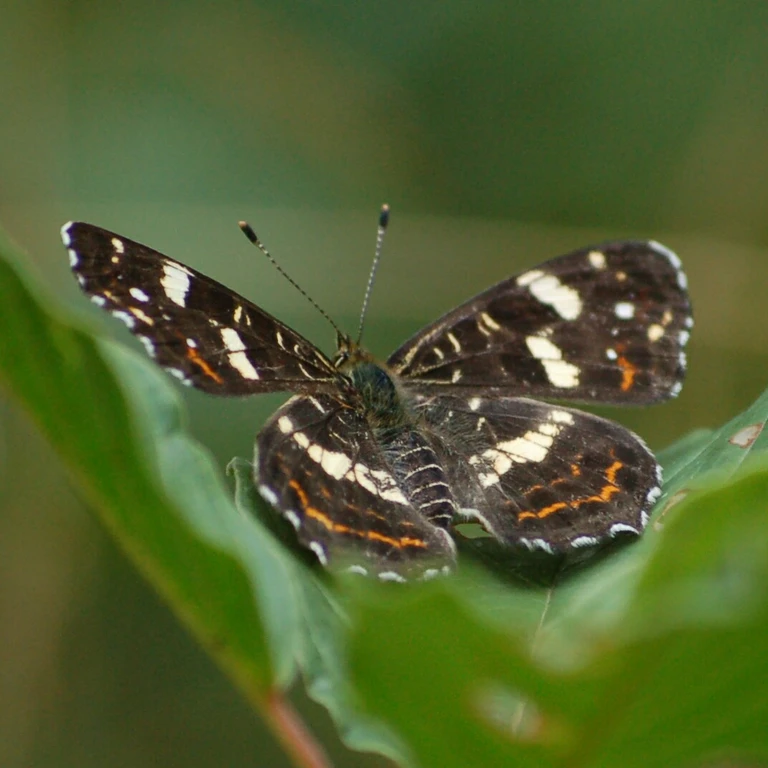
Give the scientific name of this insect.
Araschnia levana
